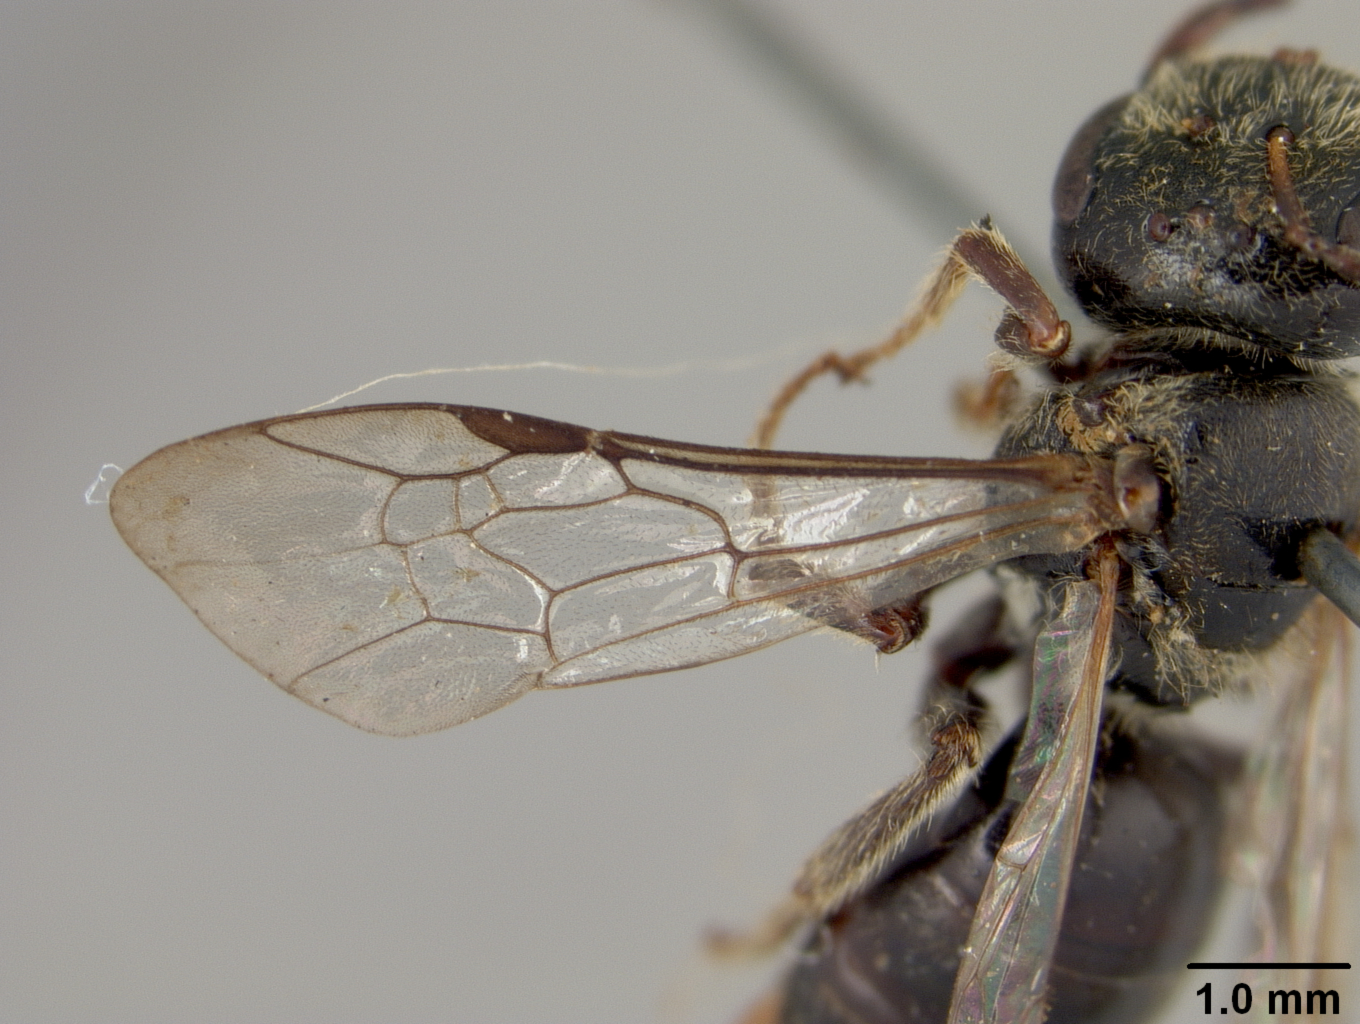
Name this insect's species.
Halictus scapalis
